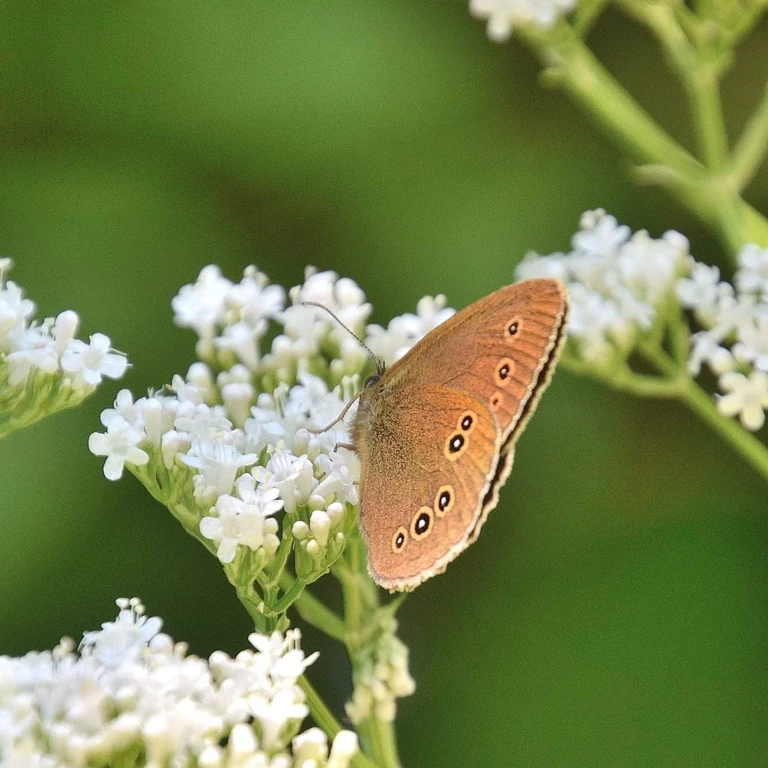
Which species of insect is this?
Aphantopus hyperantus
